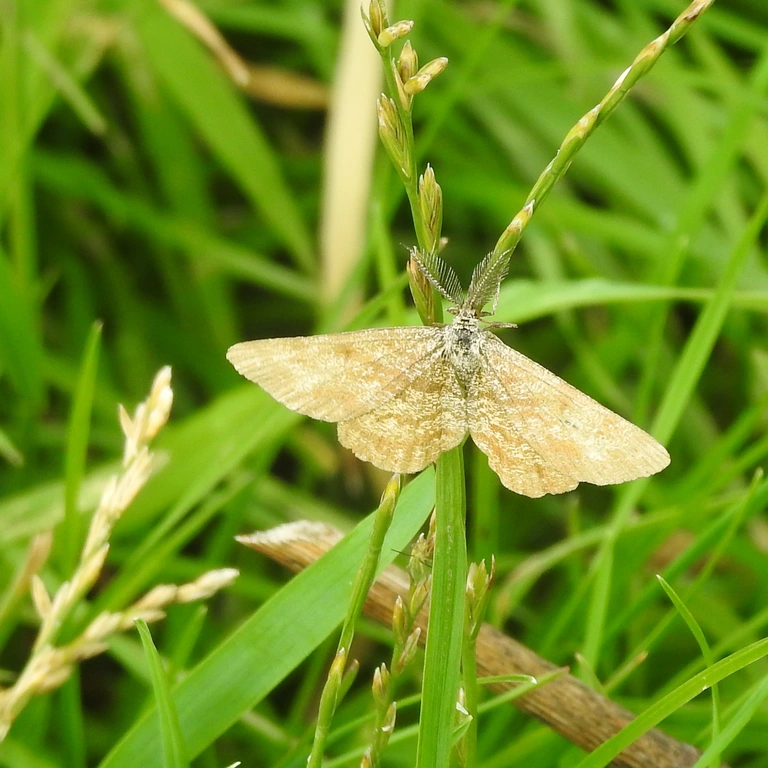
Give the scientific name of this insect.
Ematurga atomaria
